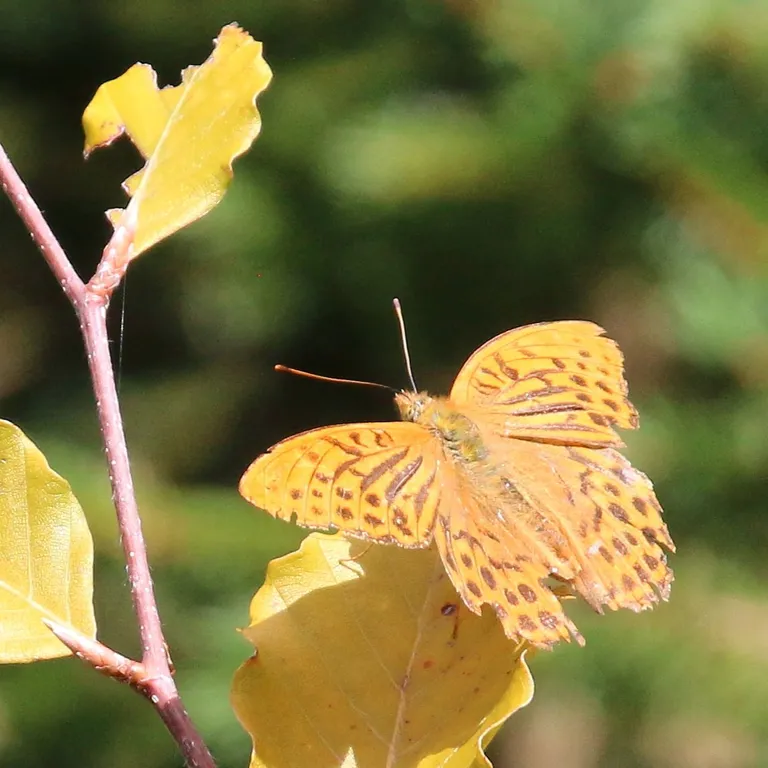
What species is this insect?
Argynnis paphia
